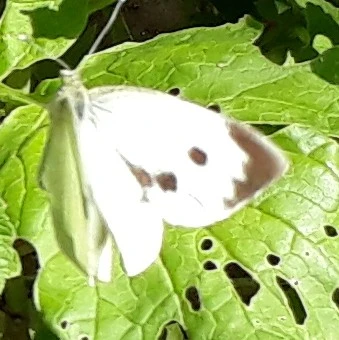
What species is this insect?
Pieris brassicae
